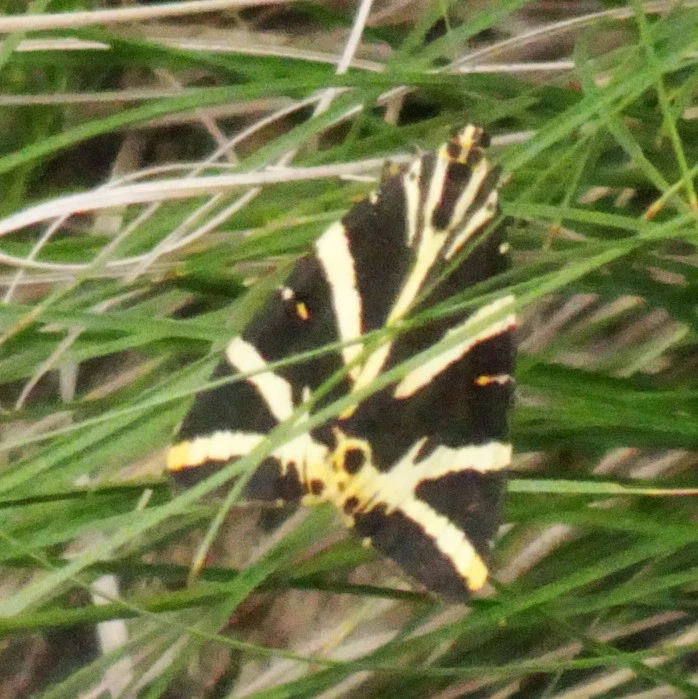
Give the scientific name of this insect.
Euplagia quadripunctaria
